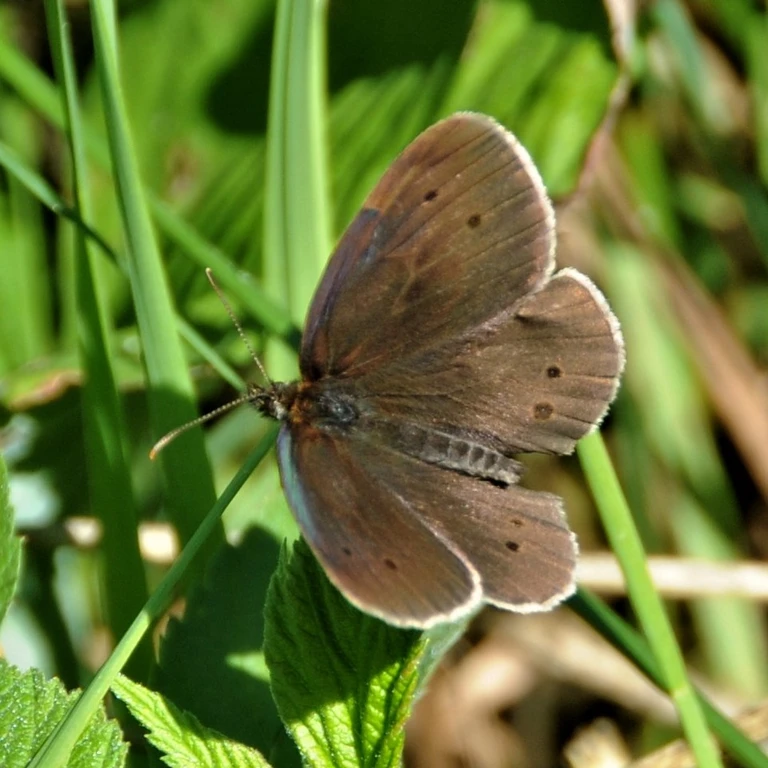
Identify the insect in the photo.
Aphantopus hyperantus
